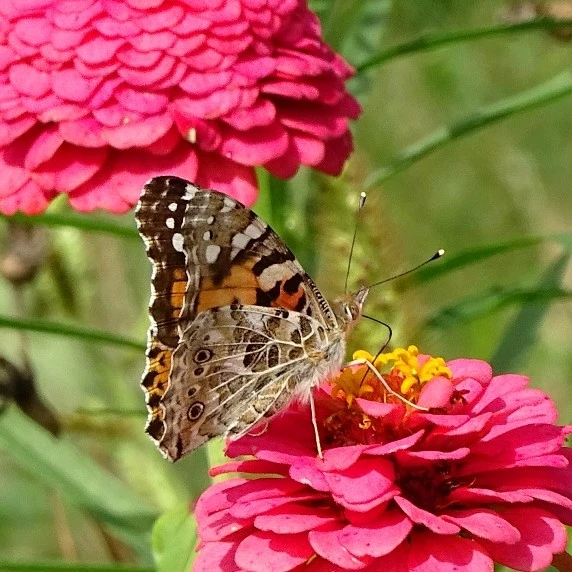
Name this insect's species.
Vanessa cardui
